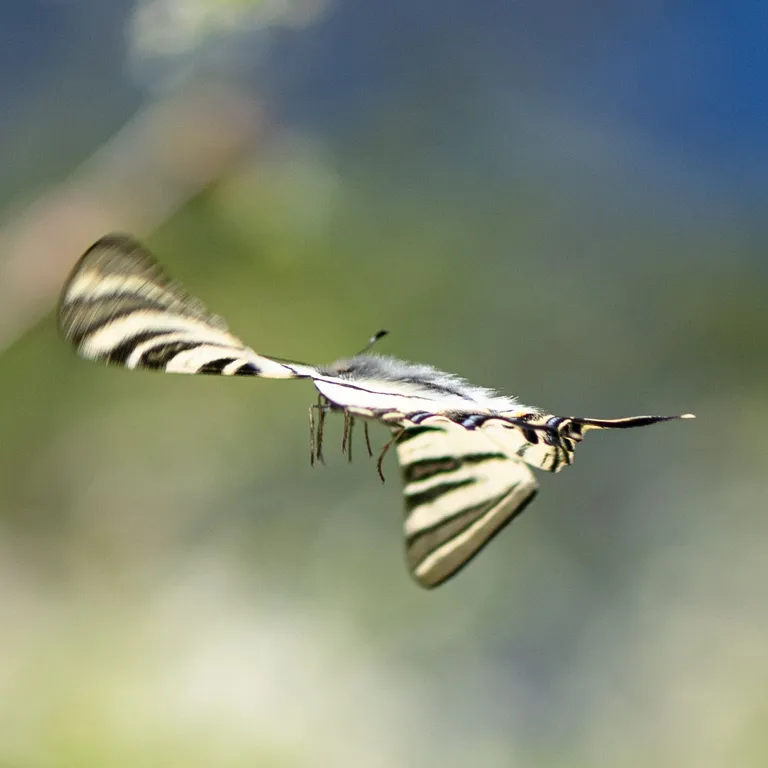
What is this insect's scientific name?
Iphiclides podalirius
